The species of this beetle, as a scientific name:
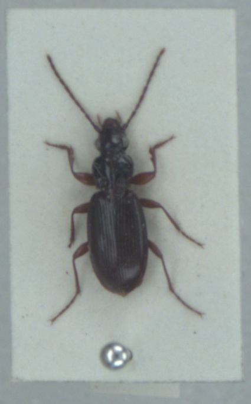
Patrobus atrorufus
